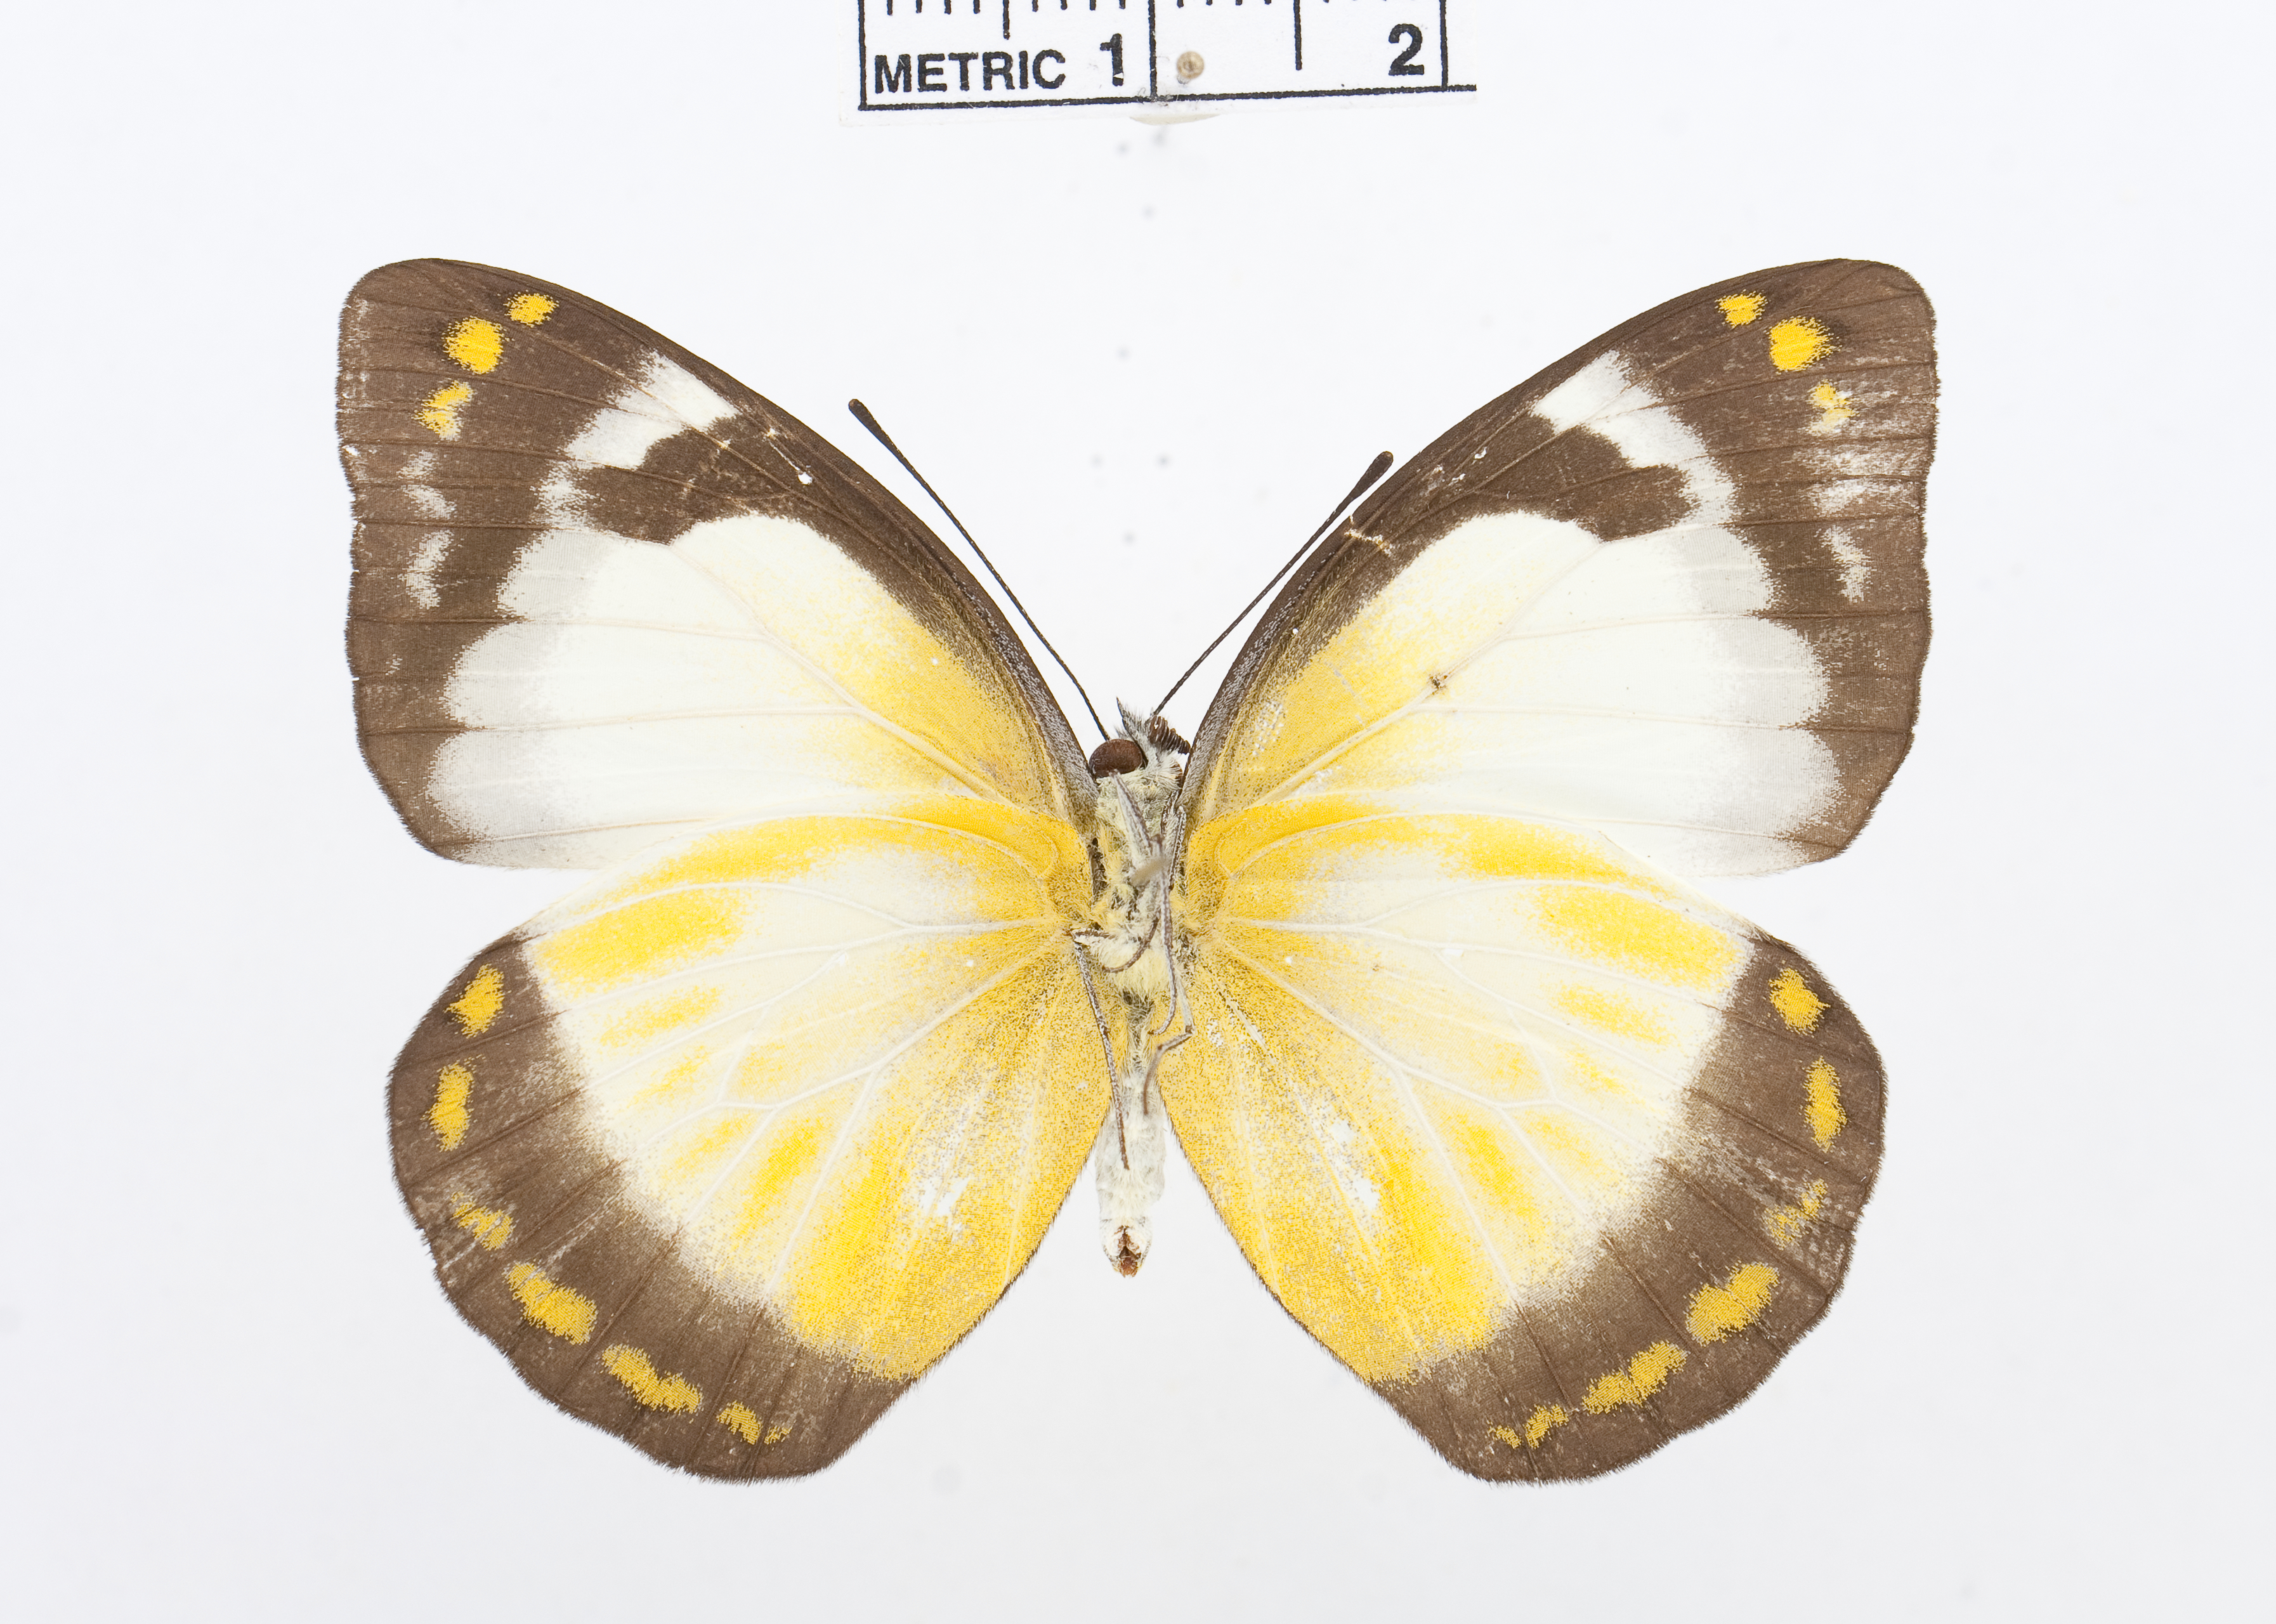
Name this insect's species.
Delias dice
